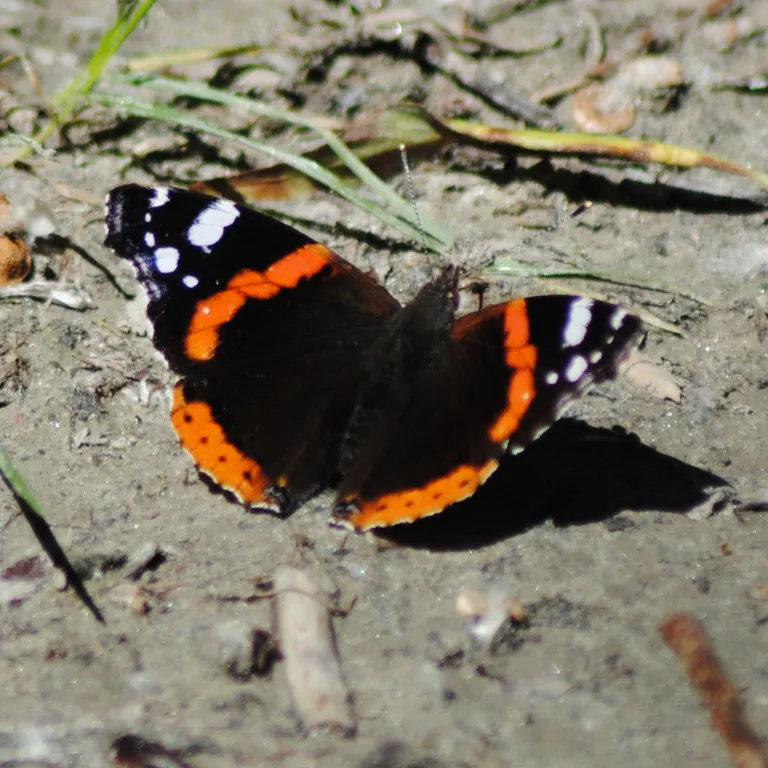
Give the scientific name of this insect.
Vanessa atalanta
